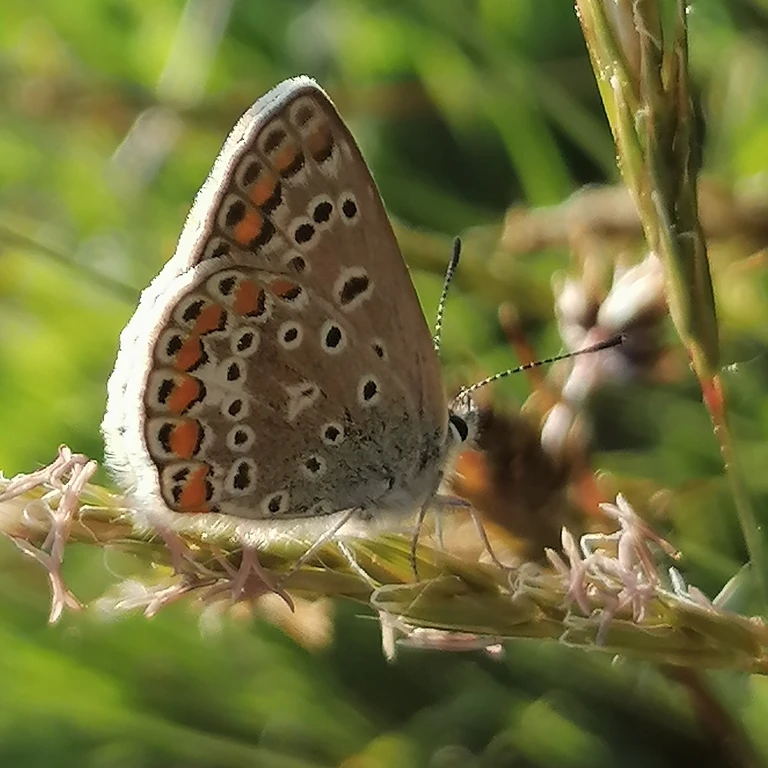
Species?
Polyommatus icarus
